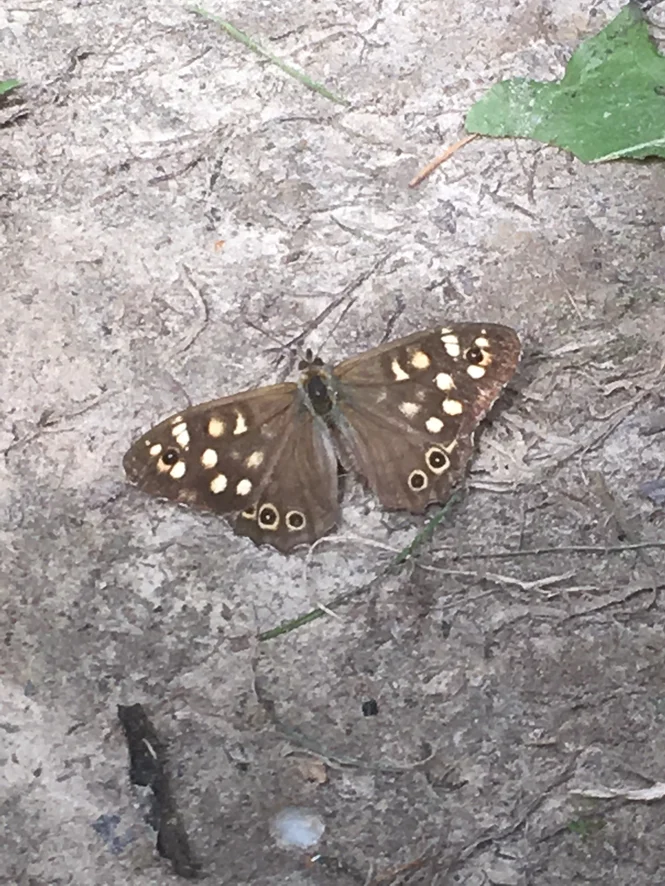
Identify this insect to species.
Pararge aegeria
